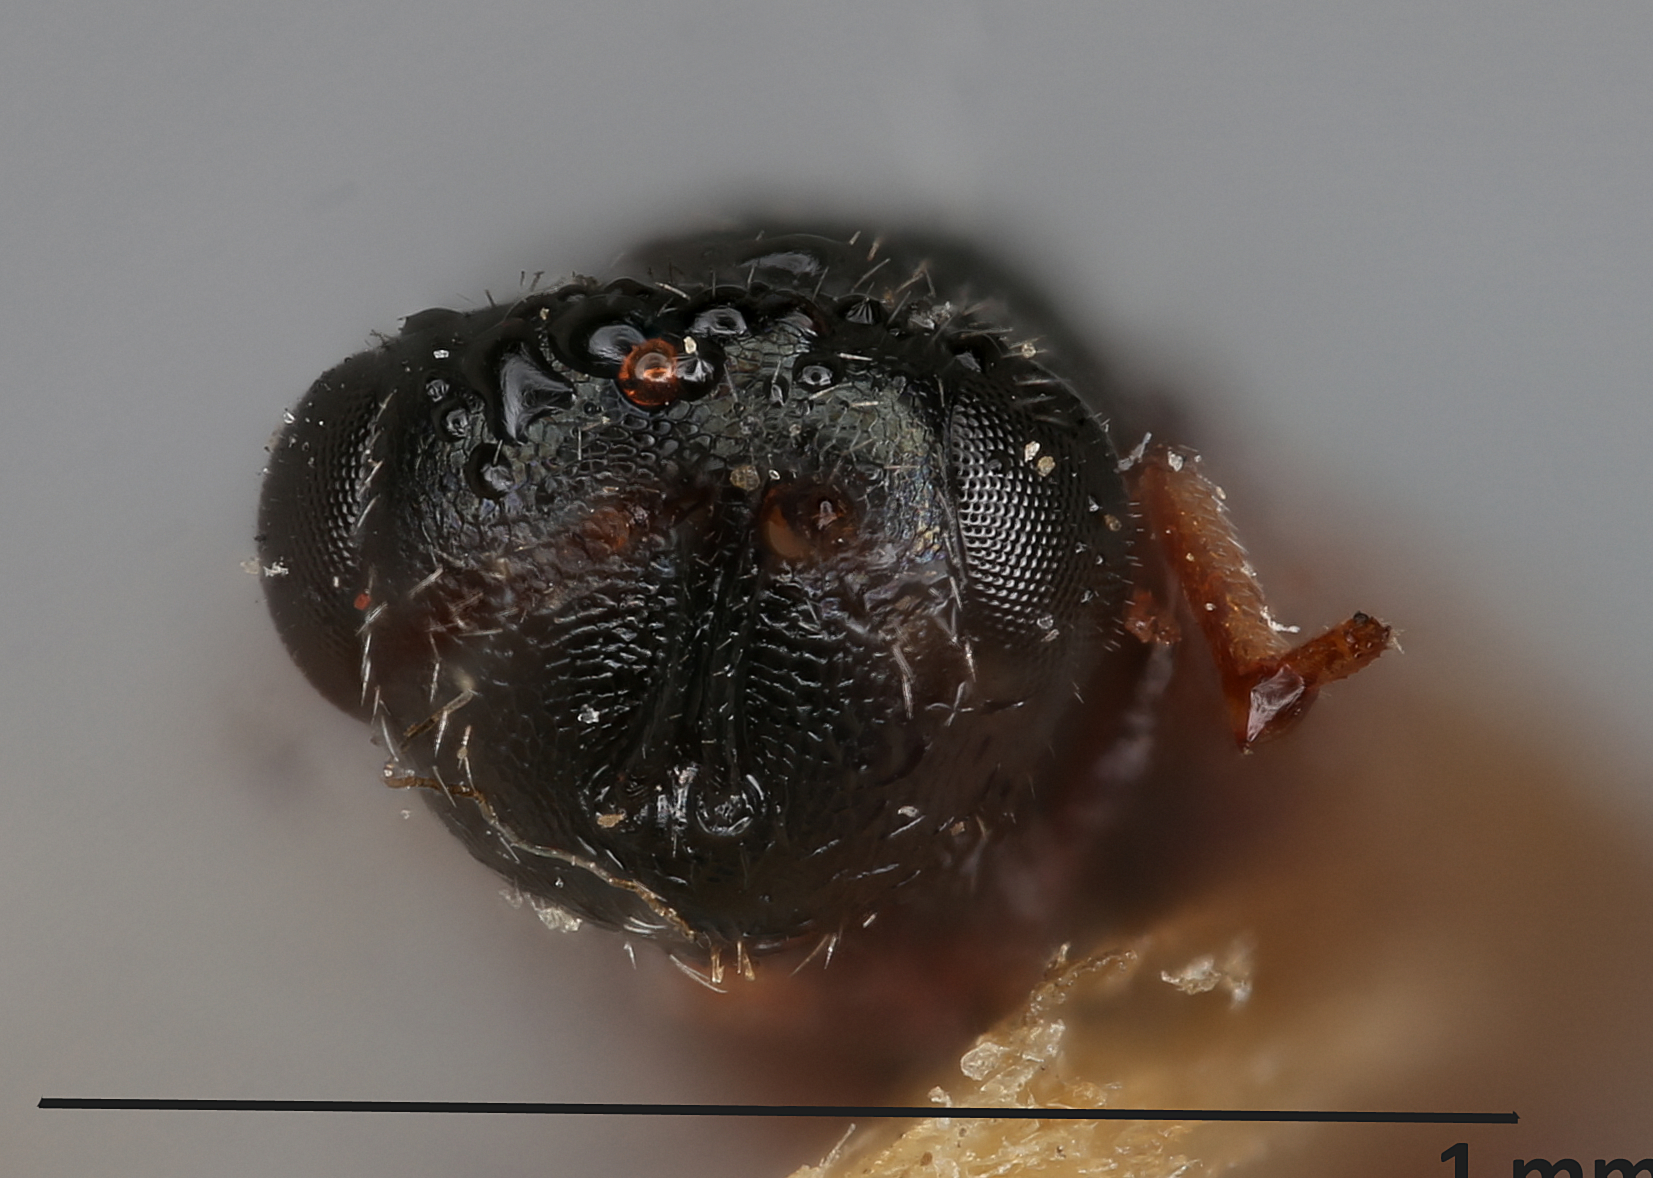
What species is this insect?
Merisus cognatus
